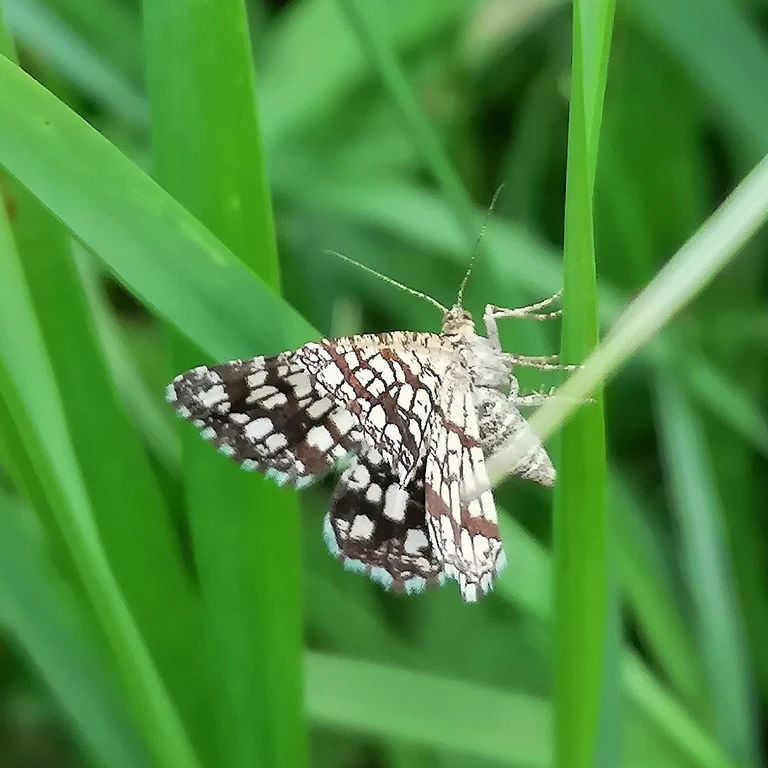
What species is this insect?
Chiasmia clathrata
